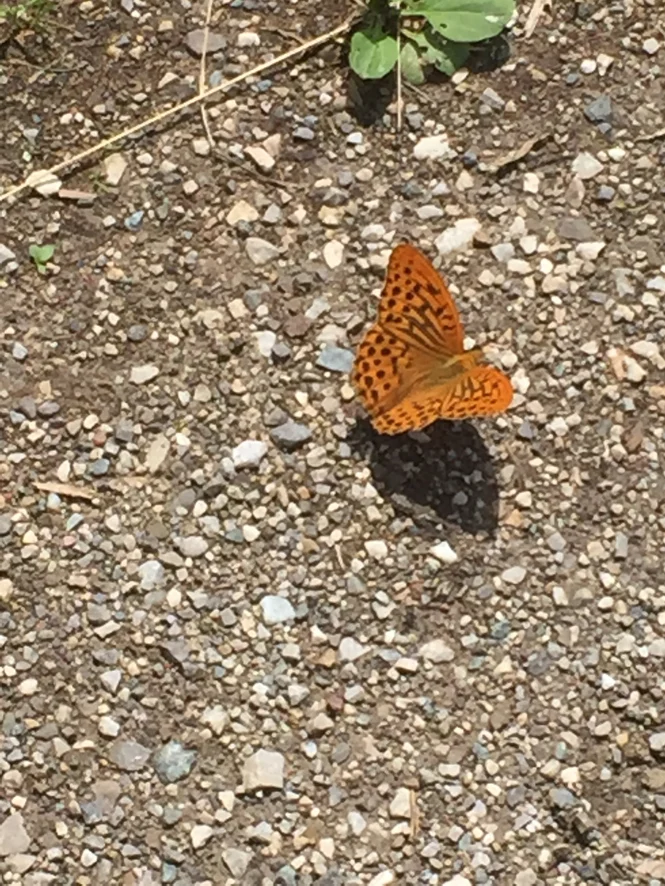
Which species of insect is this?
Argynnis paphia
